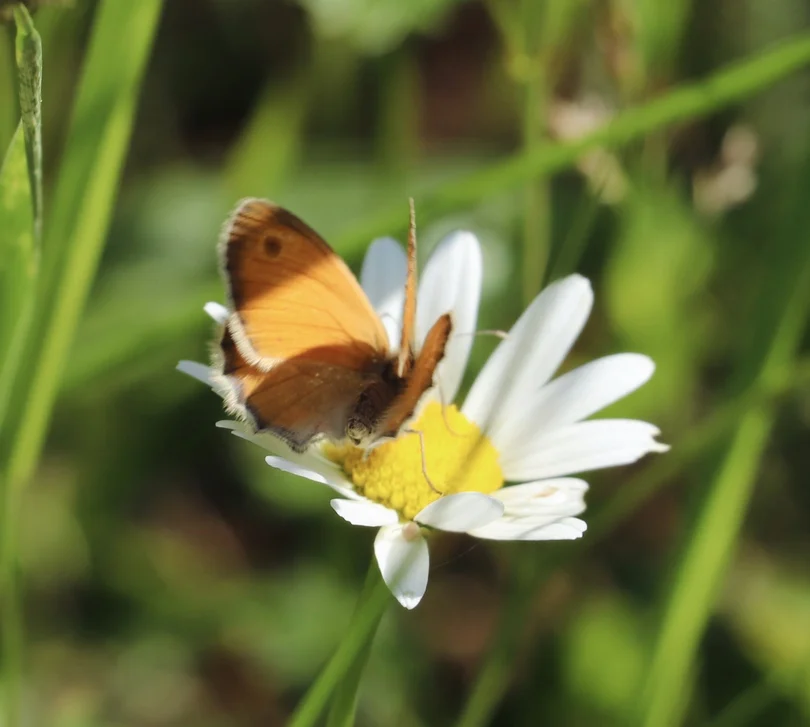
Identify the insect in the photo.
Coenonympha pamphilus
